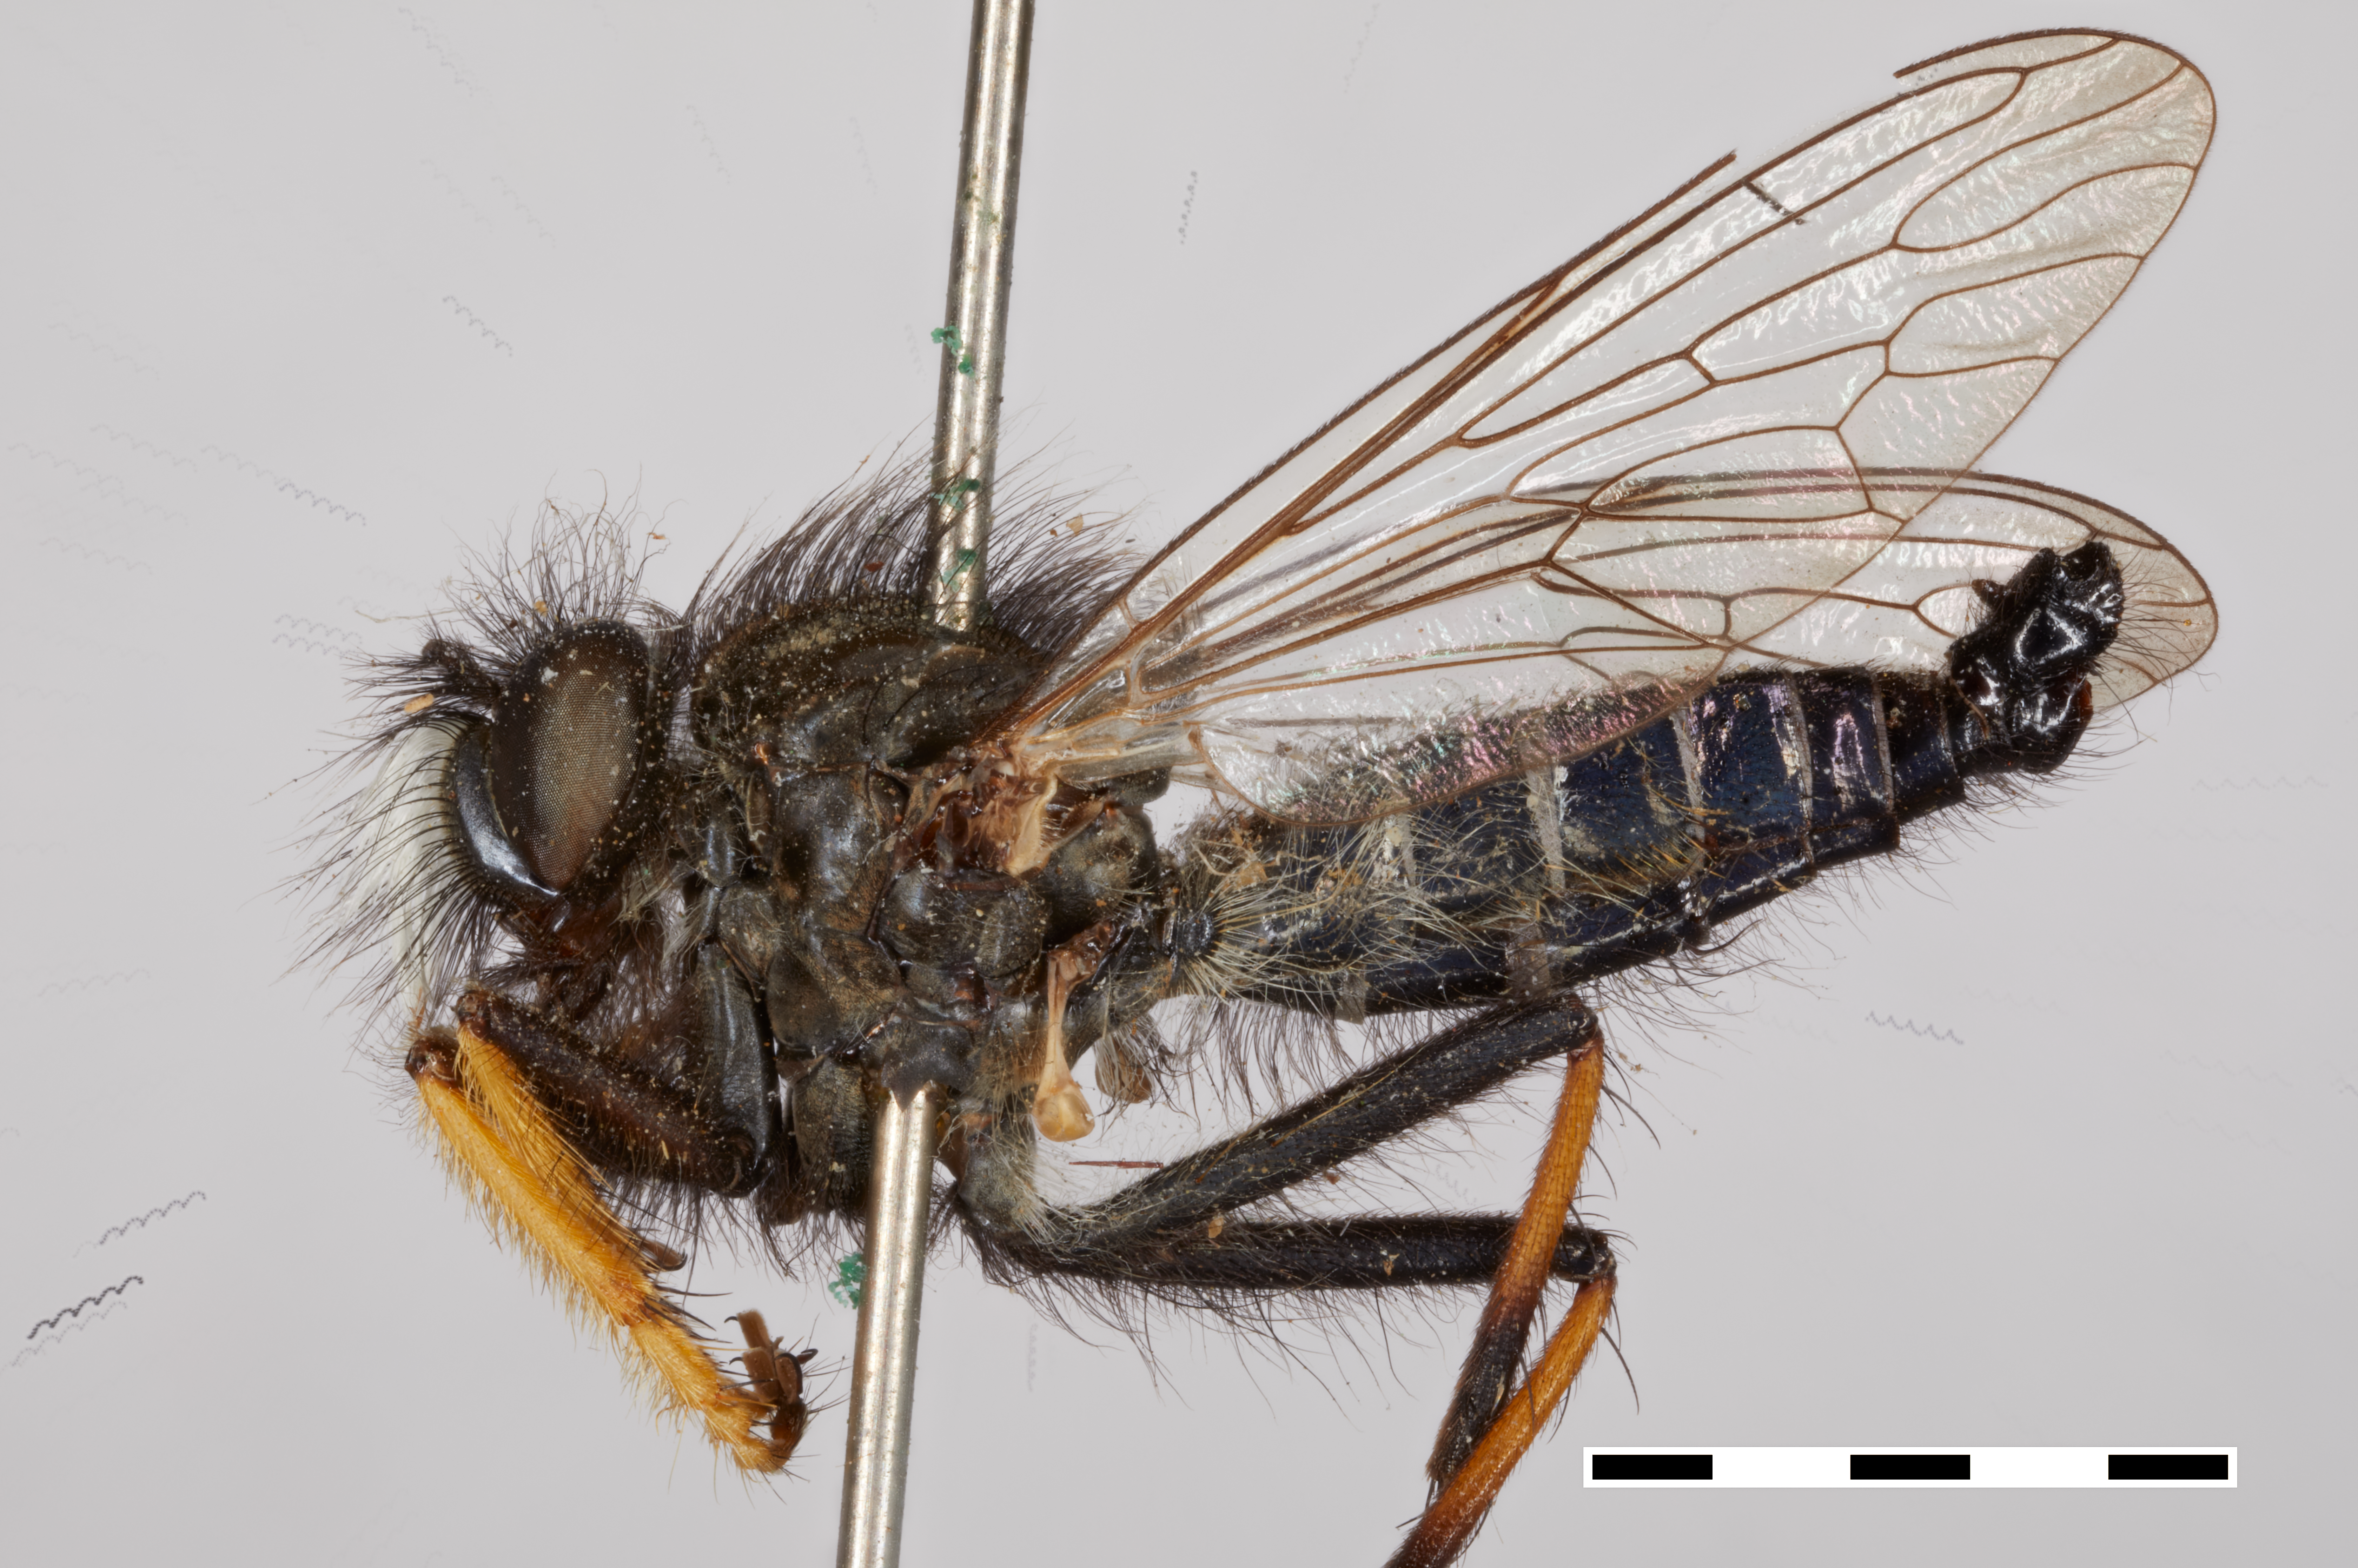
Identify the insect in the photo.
Asilus coquillettii (also Acrobasis feltella)
